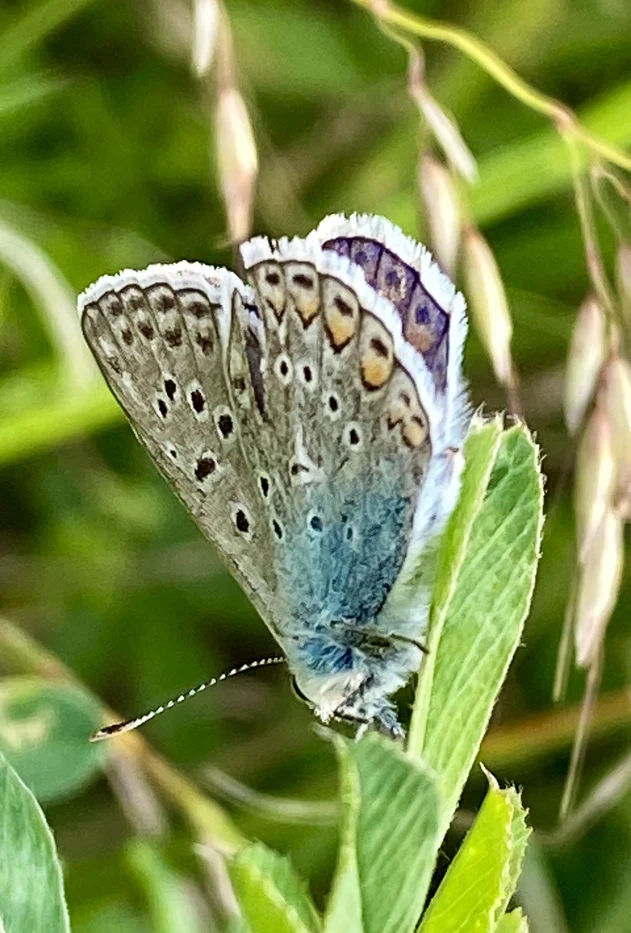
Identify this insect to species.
Polyommatus icarus
